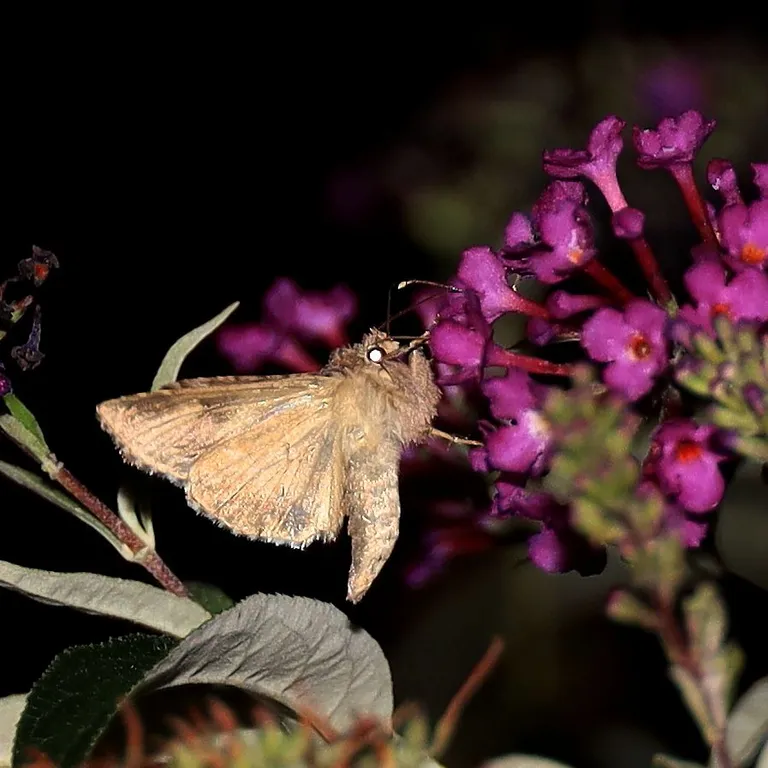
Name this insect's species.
Autographa gamma
